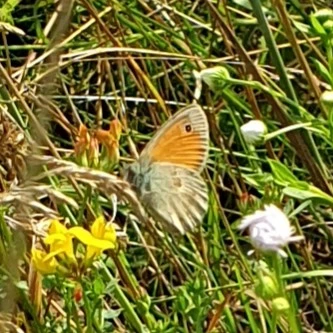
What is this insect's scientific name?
Coenonympha pamphilus
